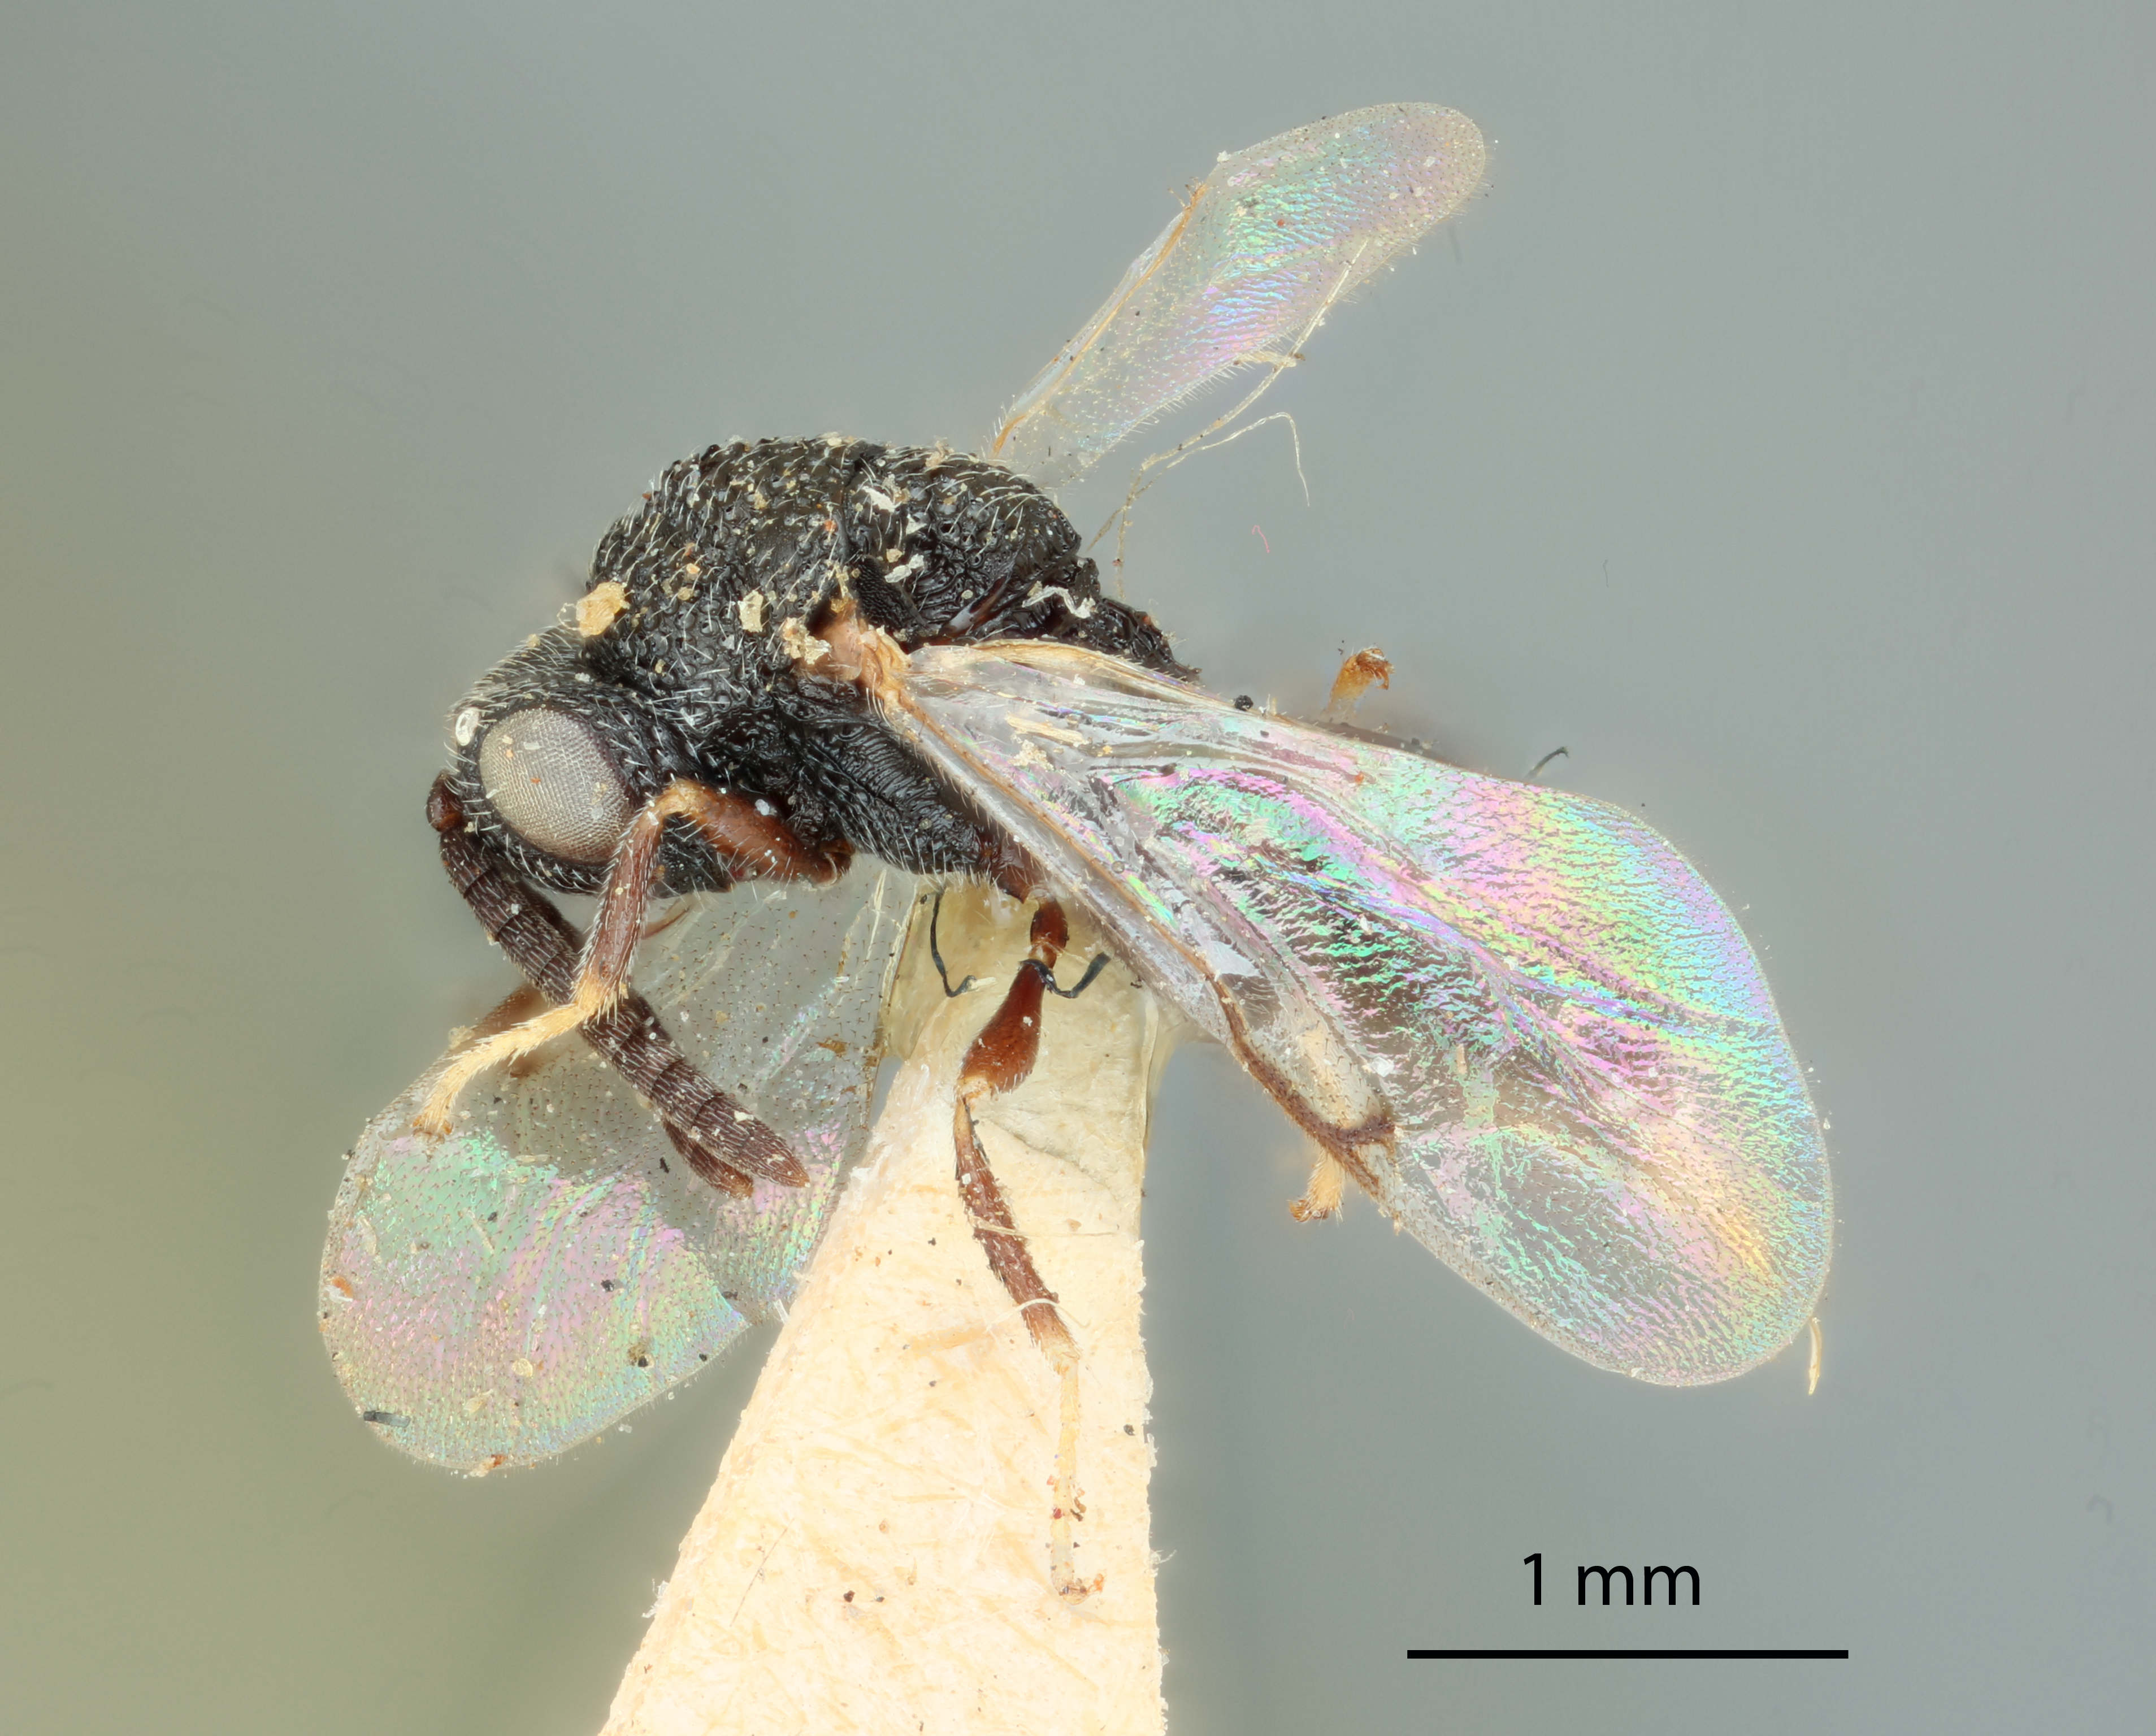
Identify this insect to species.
Chalcis tarsalis
